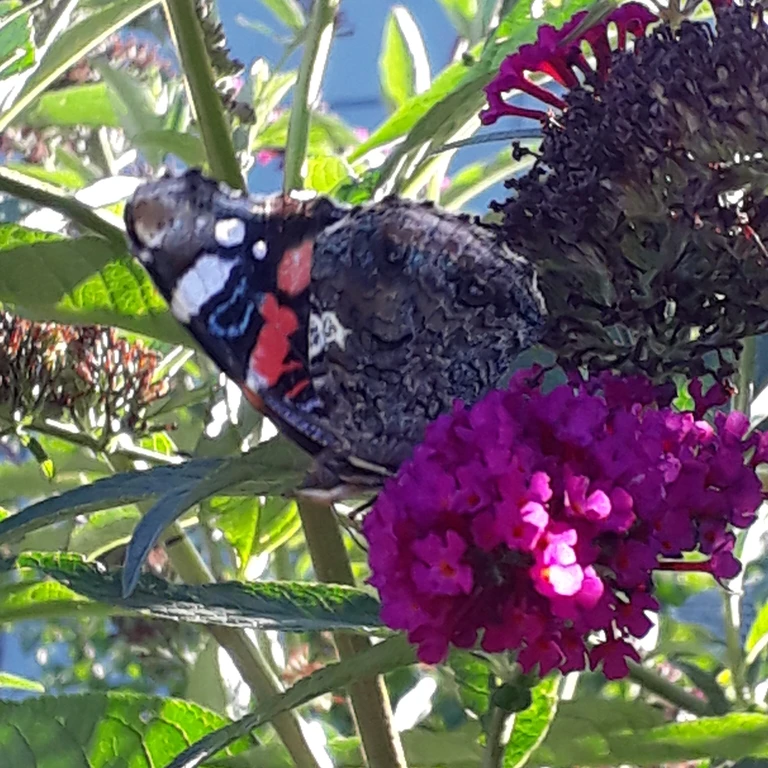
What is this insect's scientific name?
Vanessa atalanta
